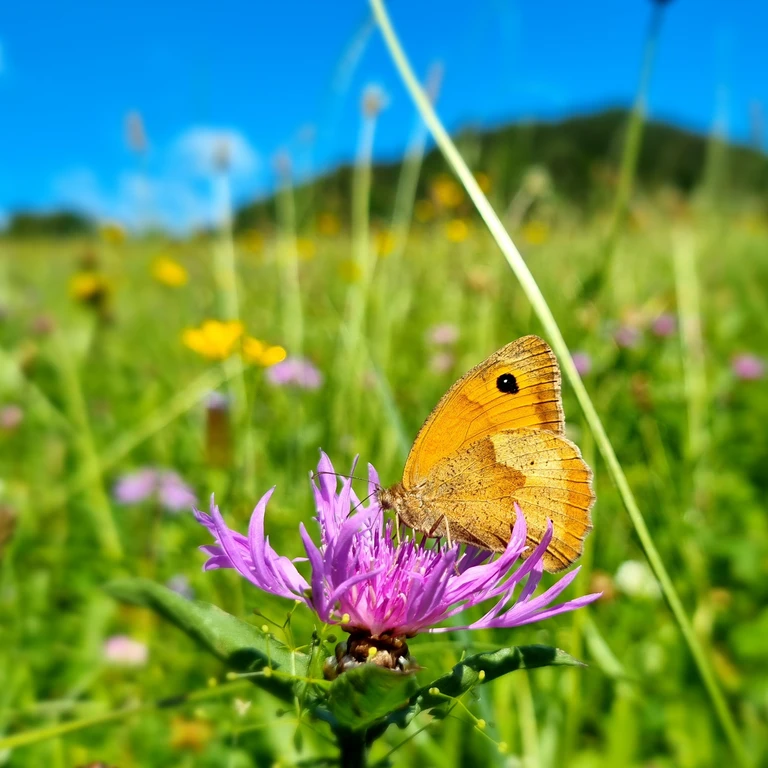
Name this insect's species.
Maniola jurtina
